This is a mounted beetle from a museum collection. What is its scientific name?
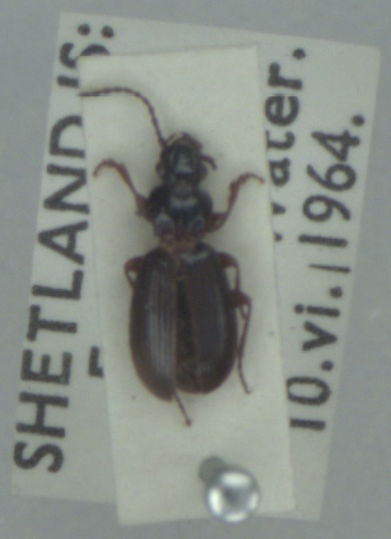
Patrobus assimilis
